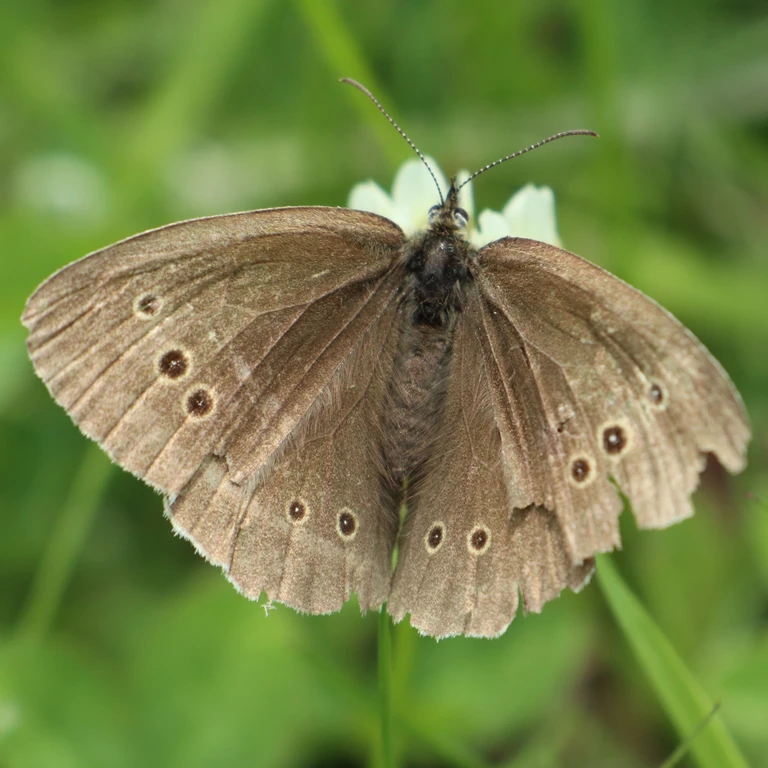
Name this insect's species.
Aphantopus hyperantus
